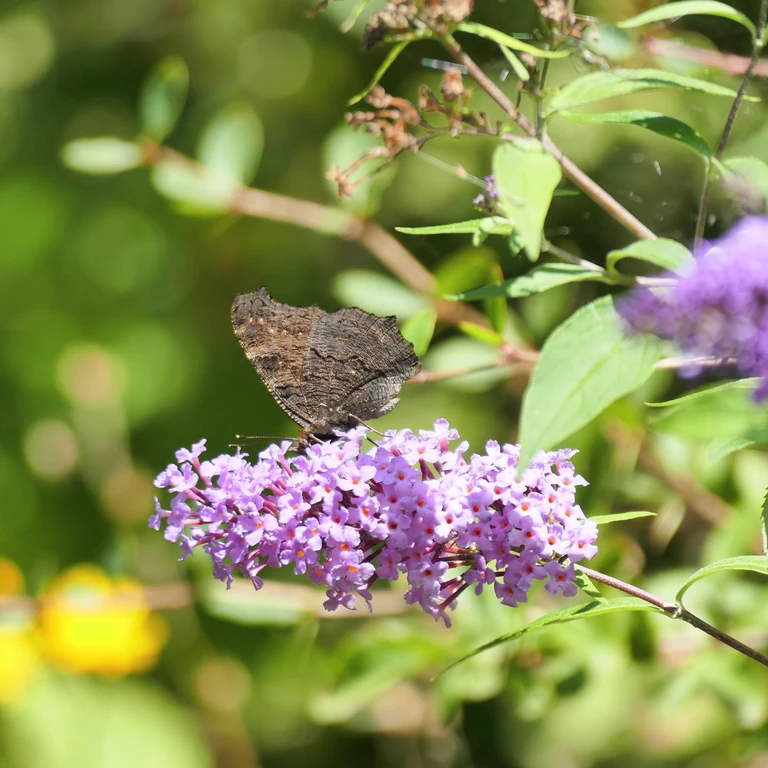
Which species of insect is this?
Aglais io
